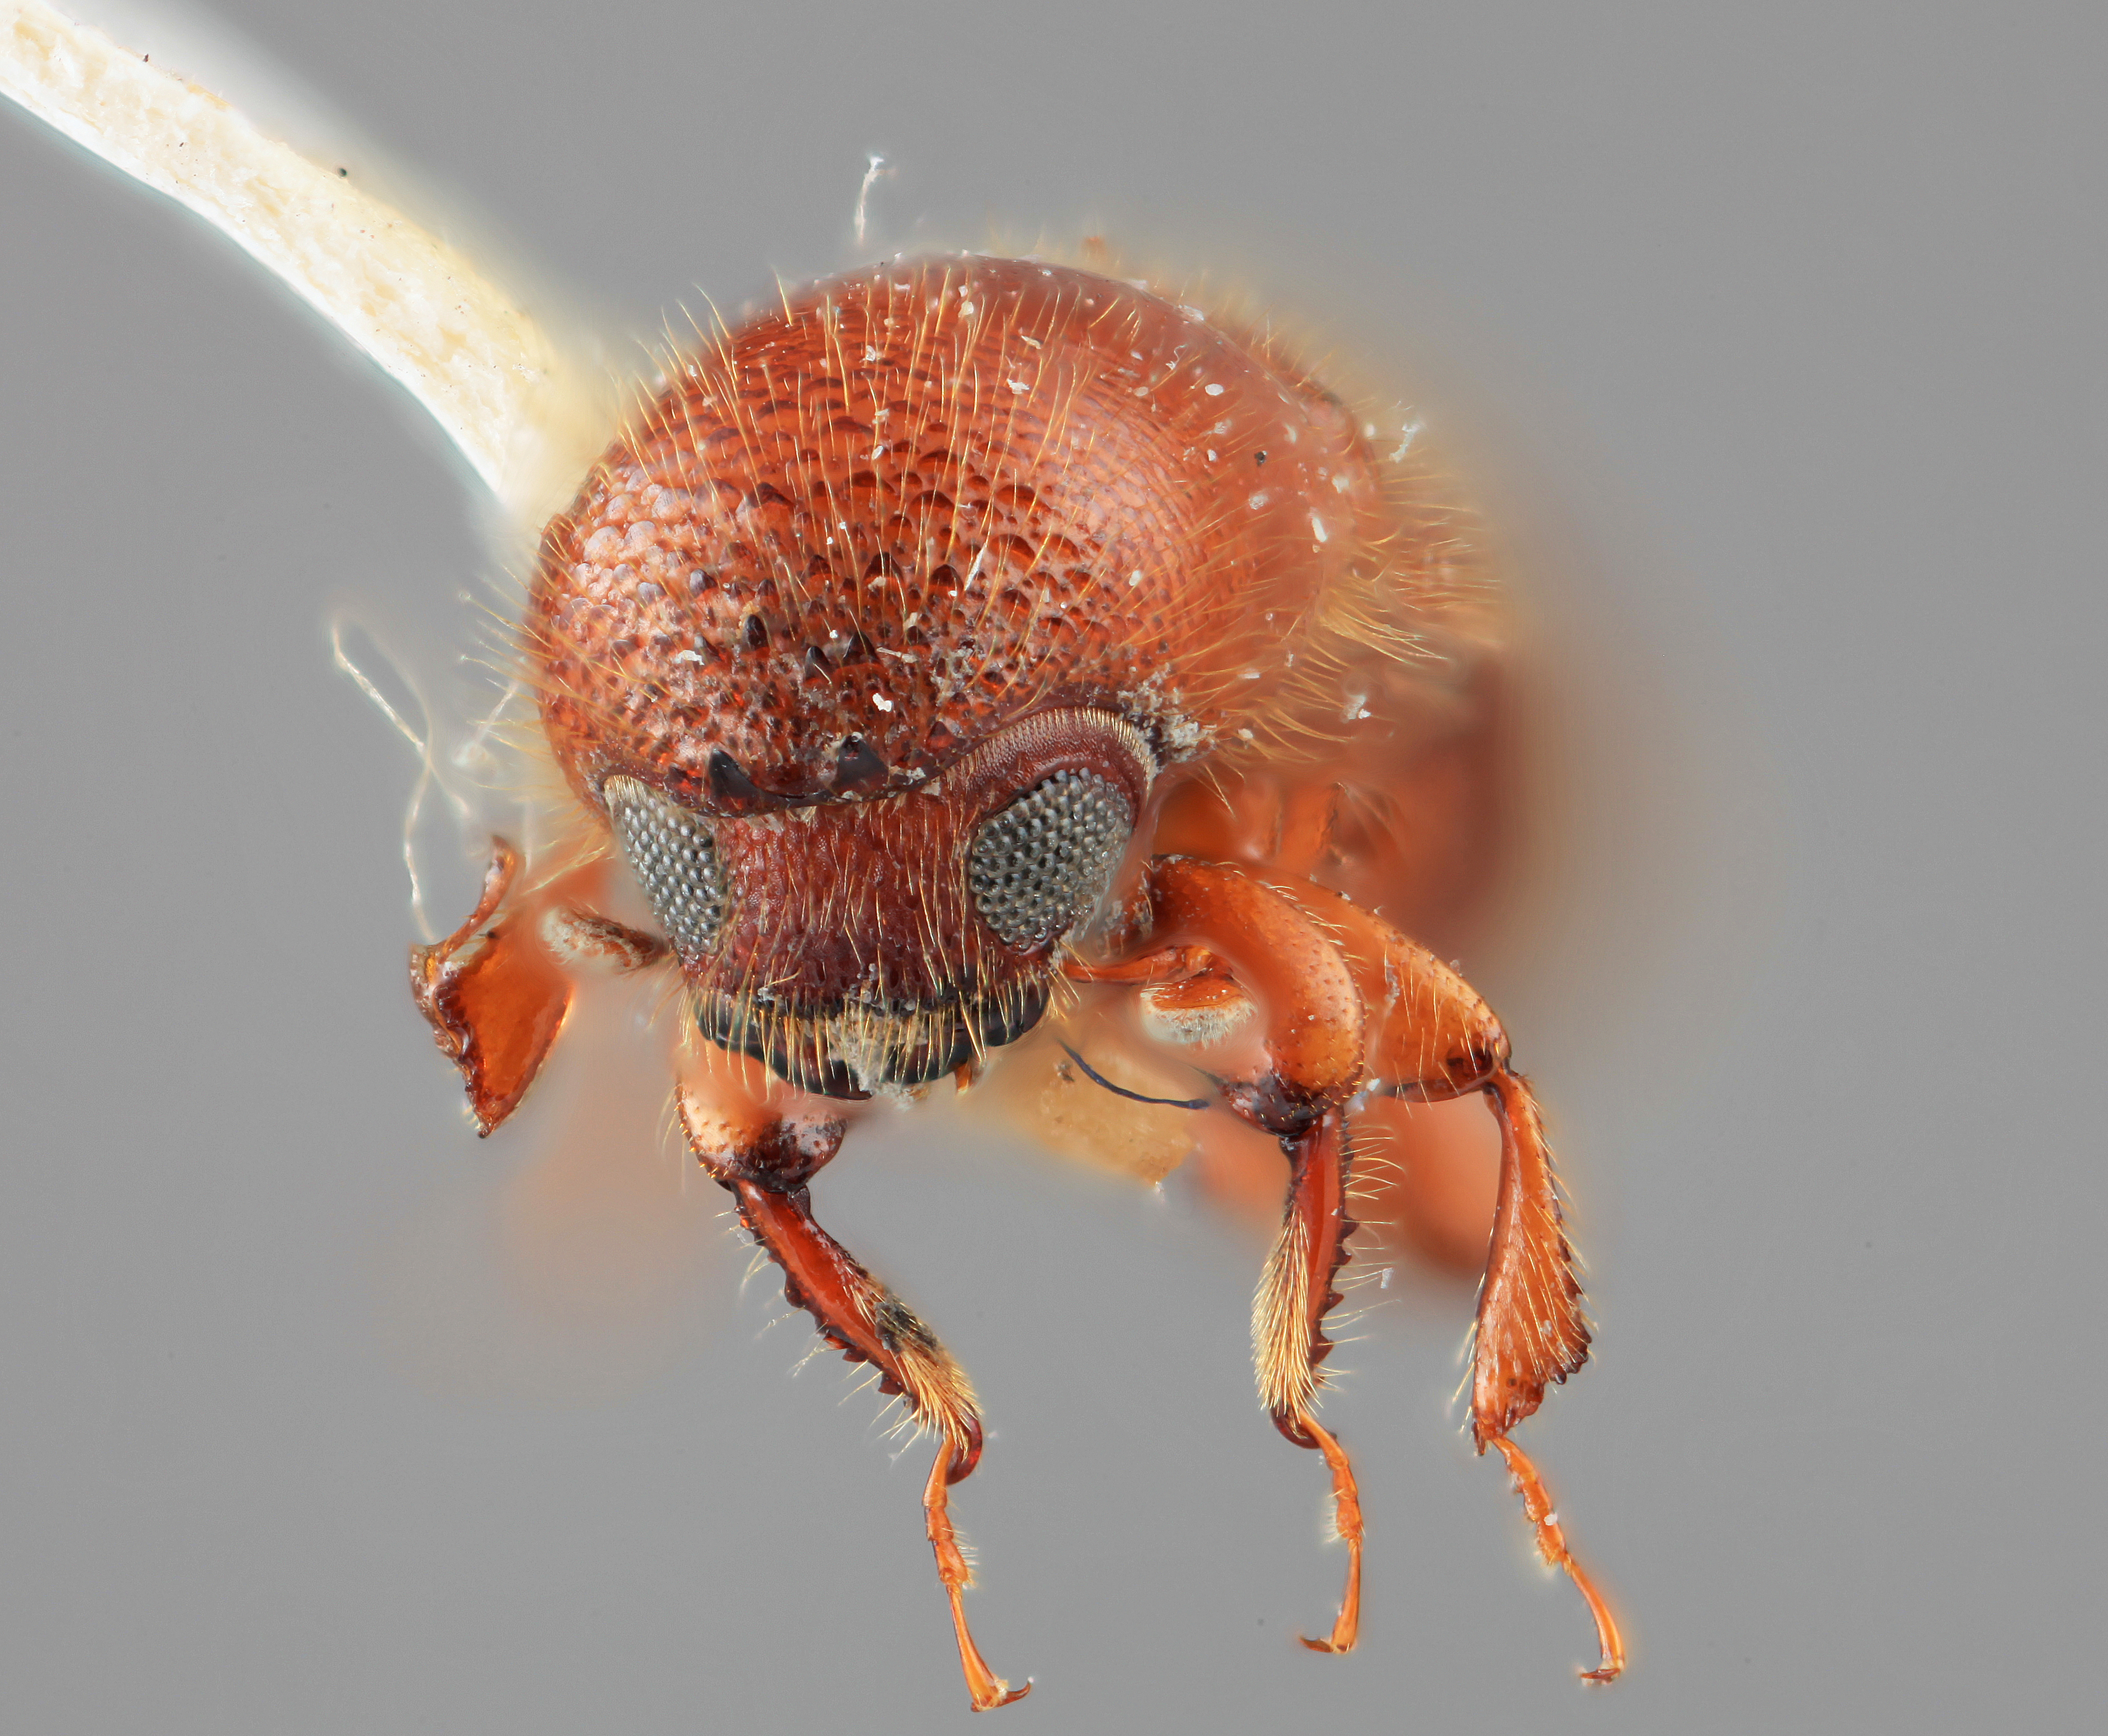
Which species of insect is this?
Sampsonius detractus
